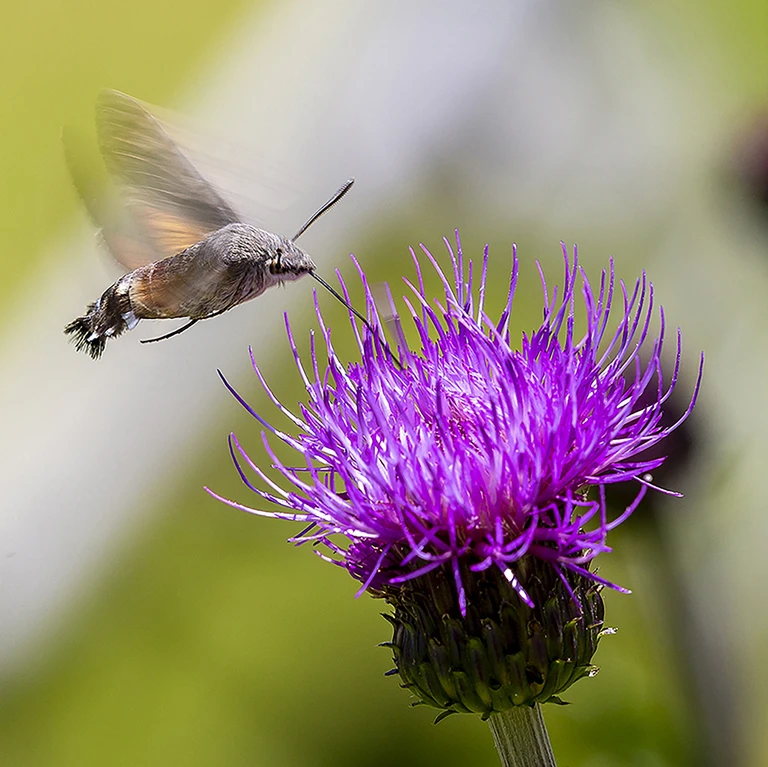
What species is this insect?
Macroglossum stellatarum
